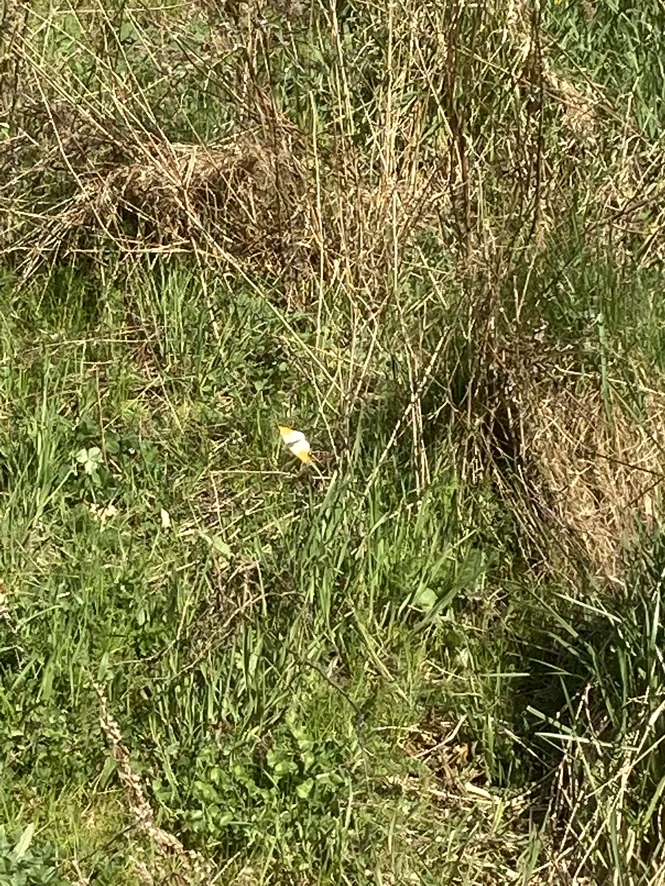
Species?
Anthocharis cardamines
